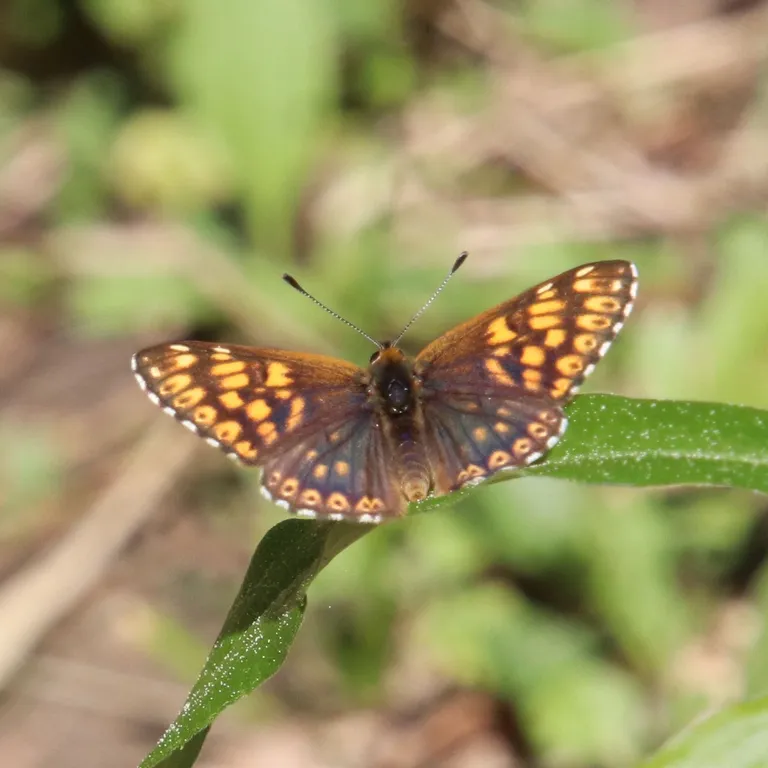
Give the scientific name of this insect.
Hamearis lucina
